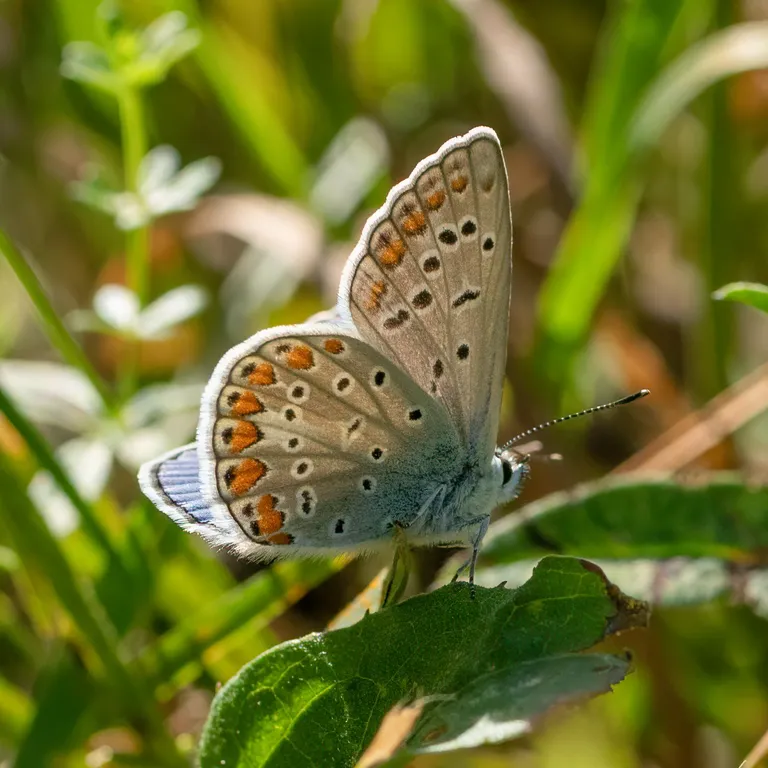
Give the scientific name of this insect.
Polyommatus icarus
